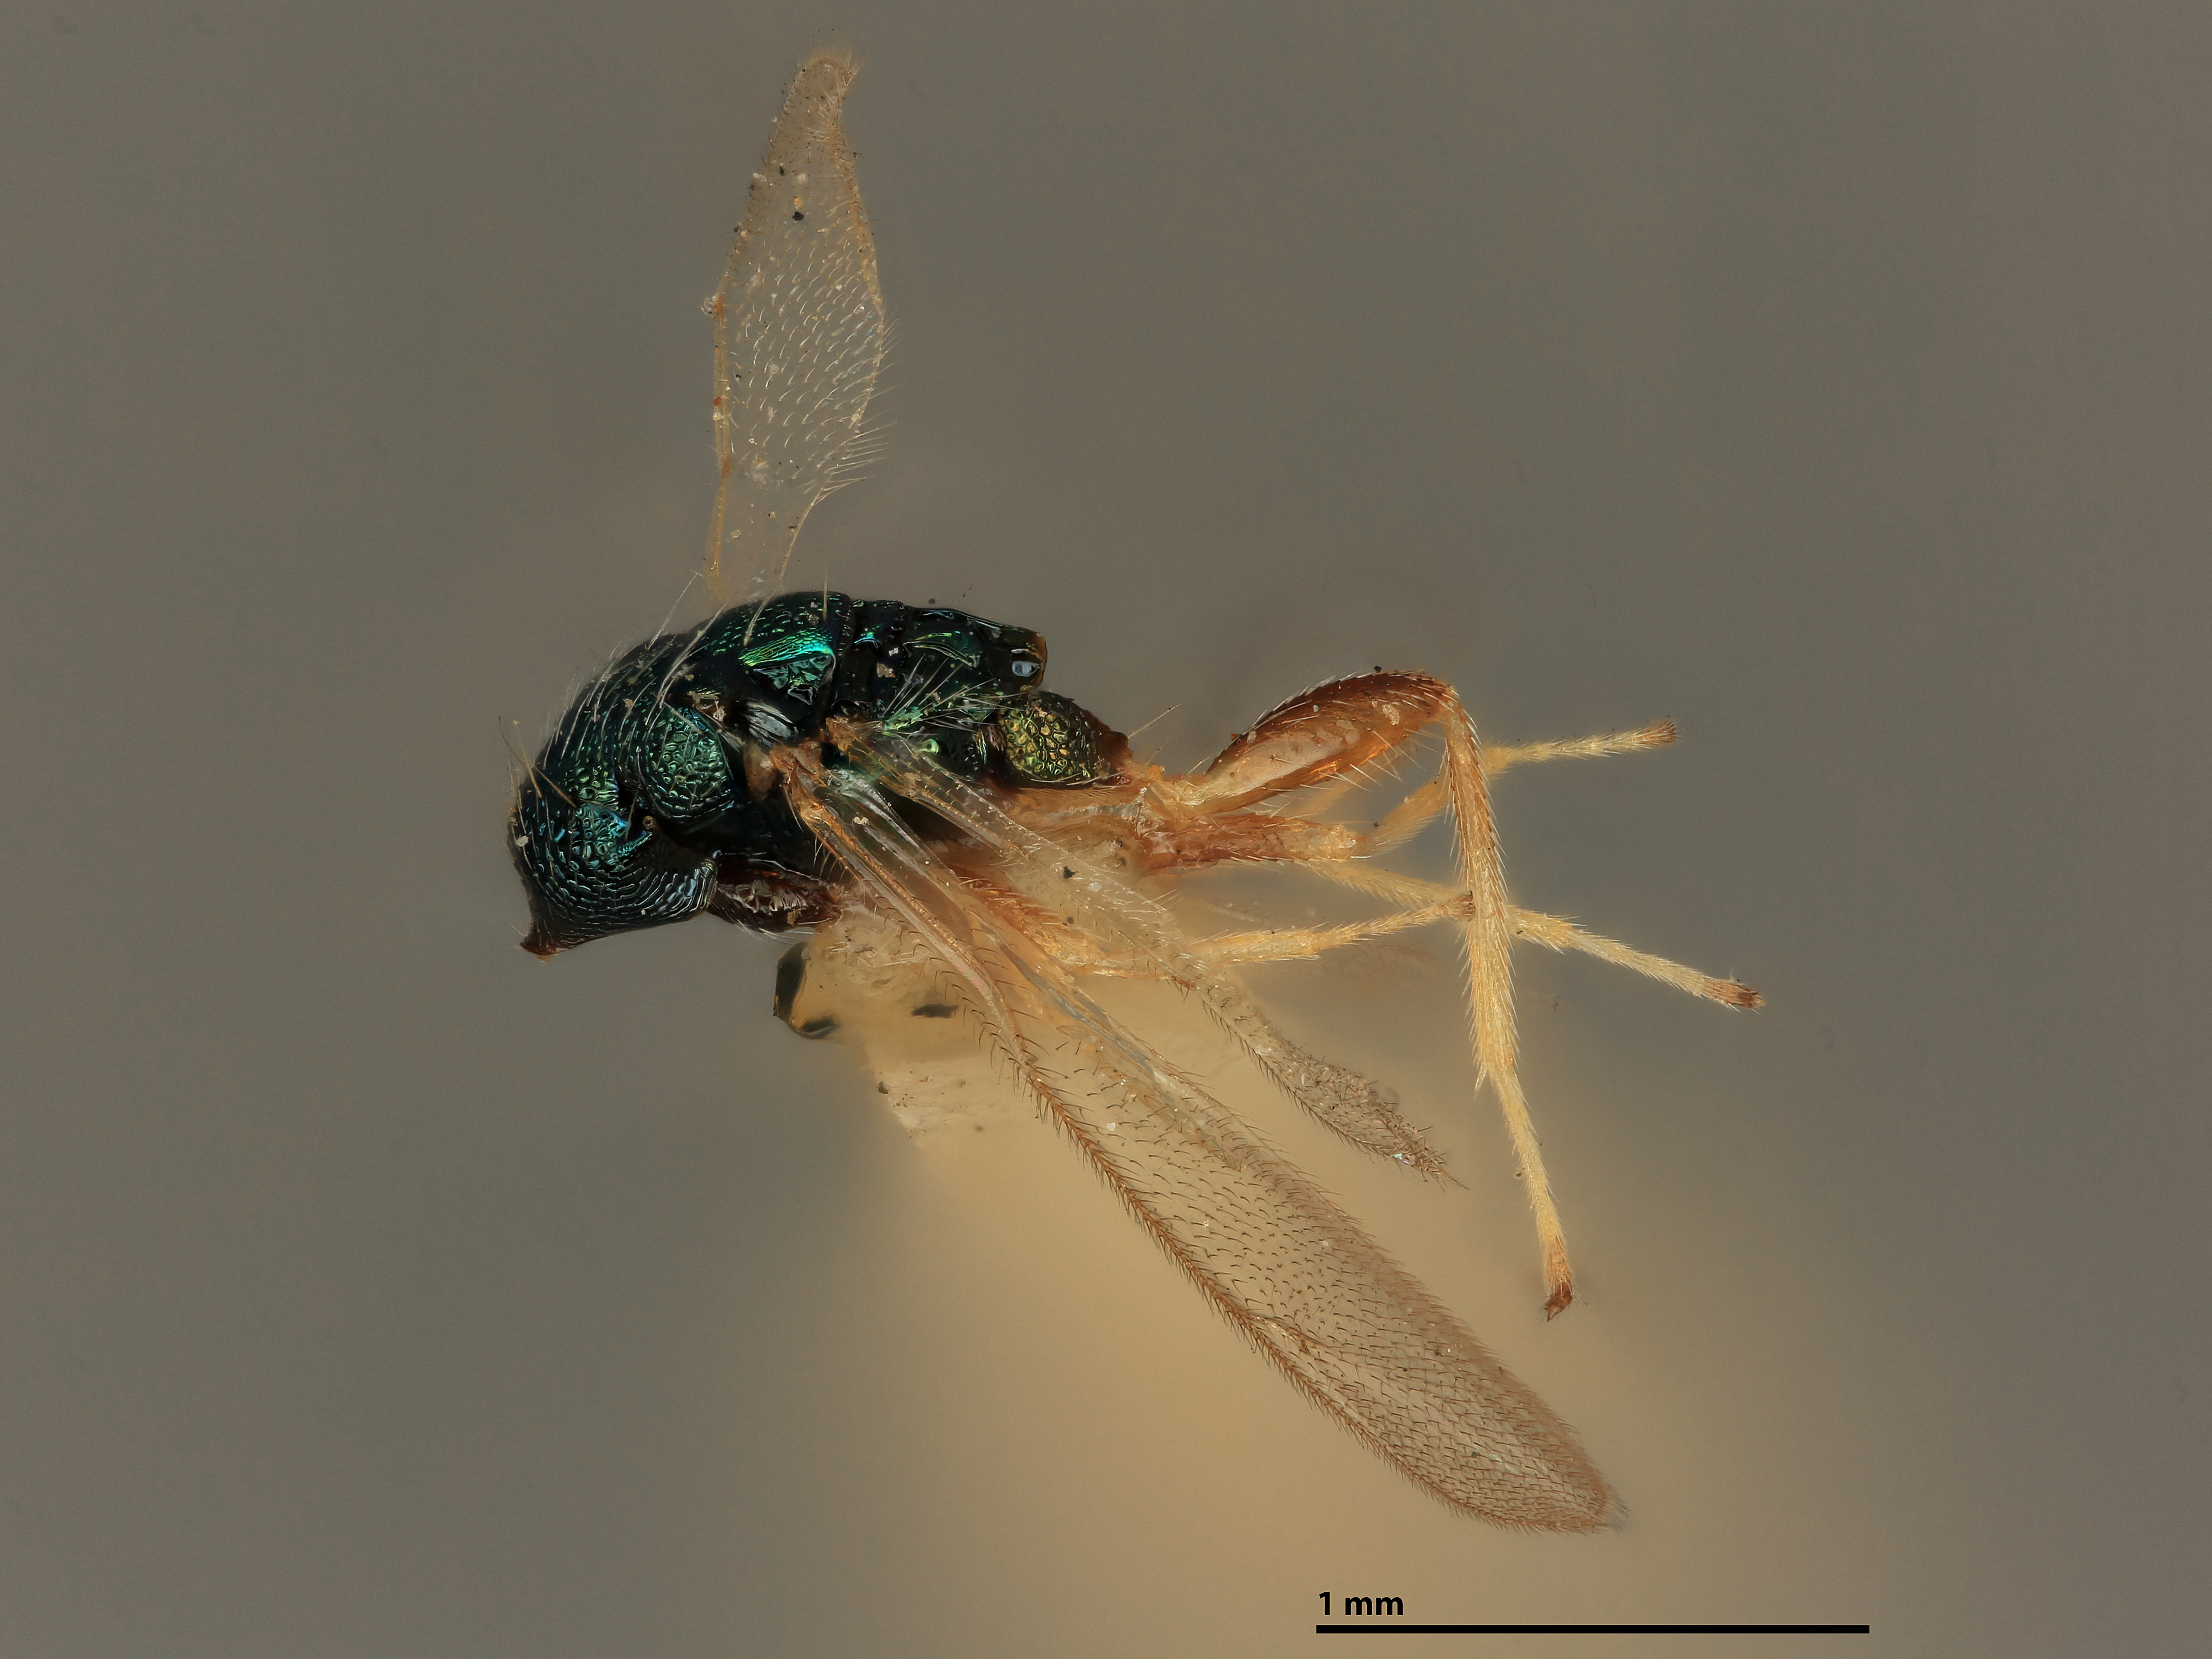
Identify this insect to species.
Sympiezus uroplatae
